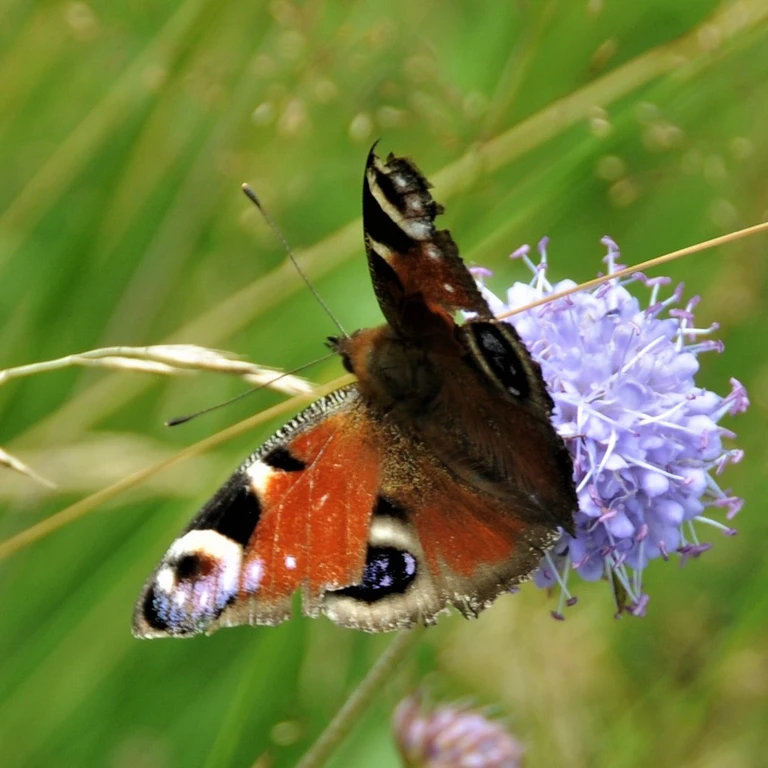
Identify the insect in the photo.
Aglais io
